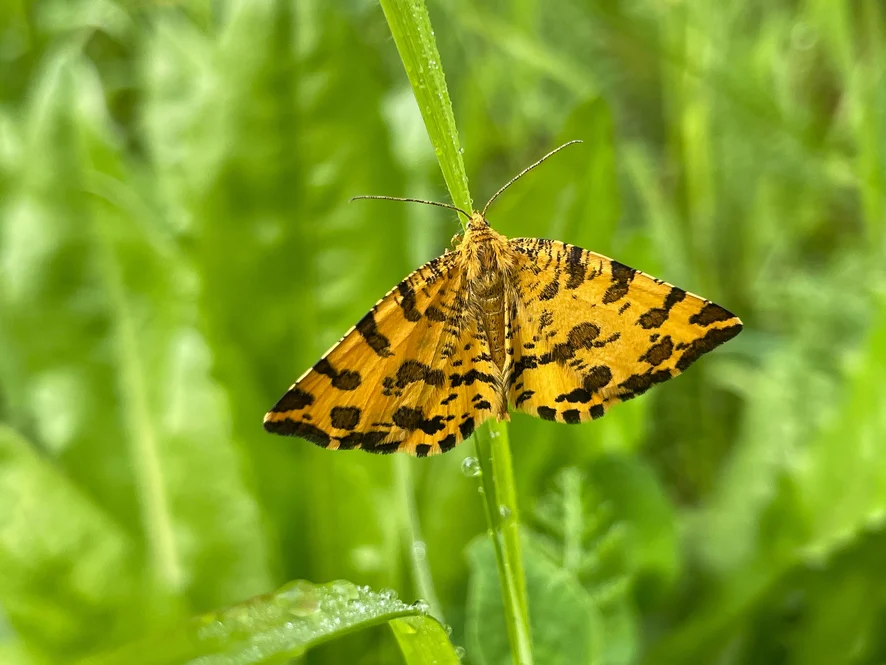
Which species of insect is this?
Pseudopanthera macularia
